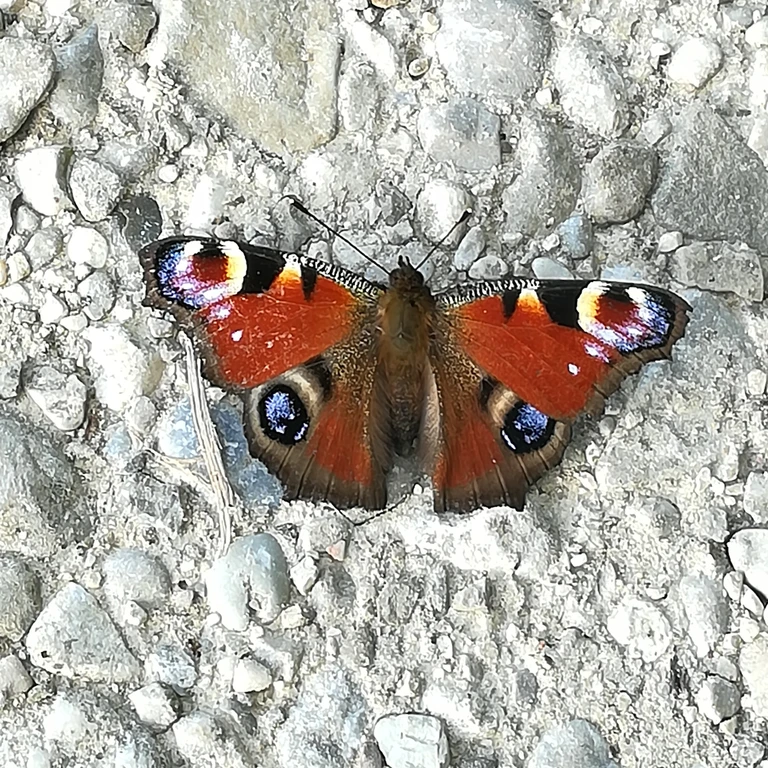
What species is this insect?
Aglais io
